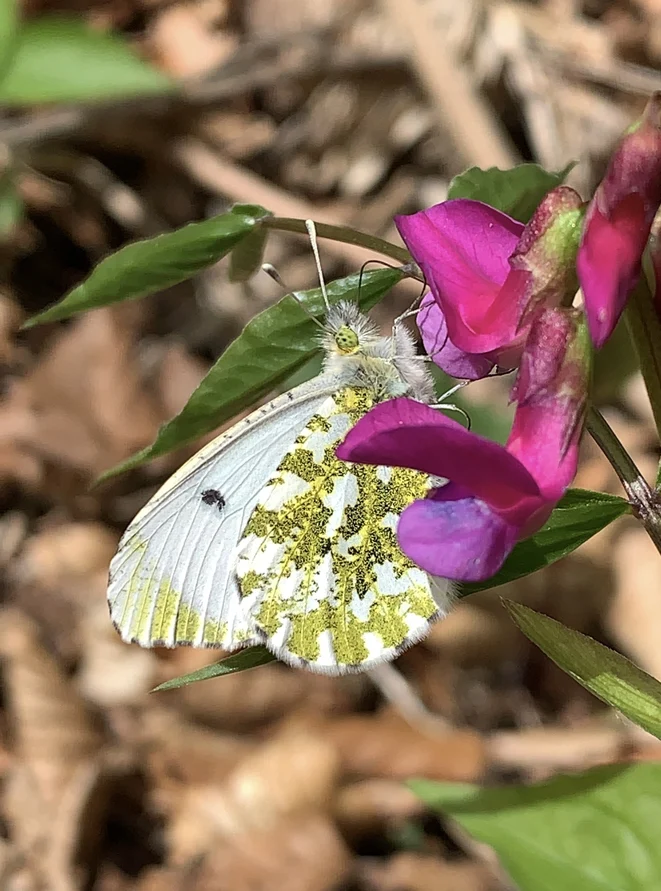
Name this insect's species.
Anthocharis cardamines
